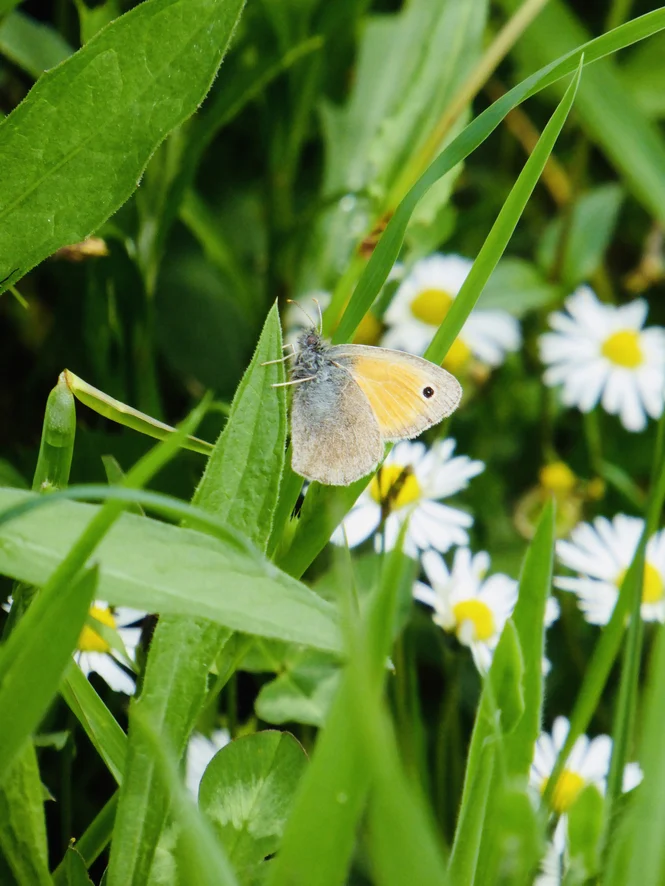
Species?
Coenonympha pamphilus
